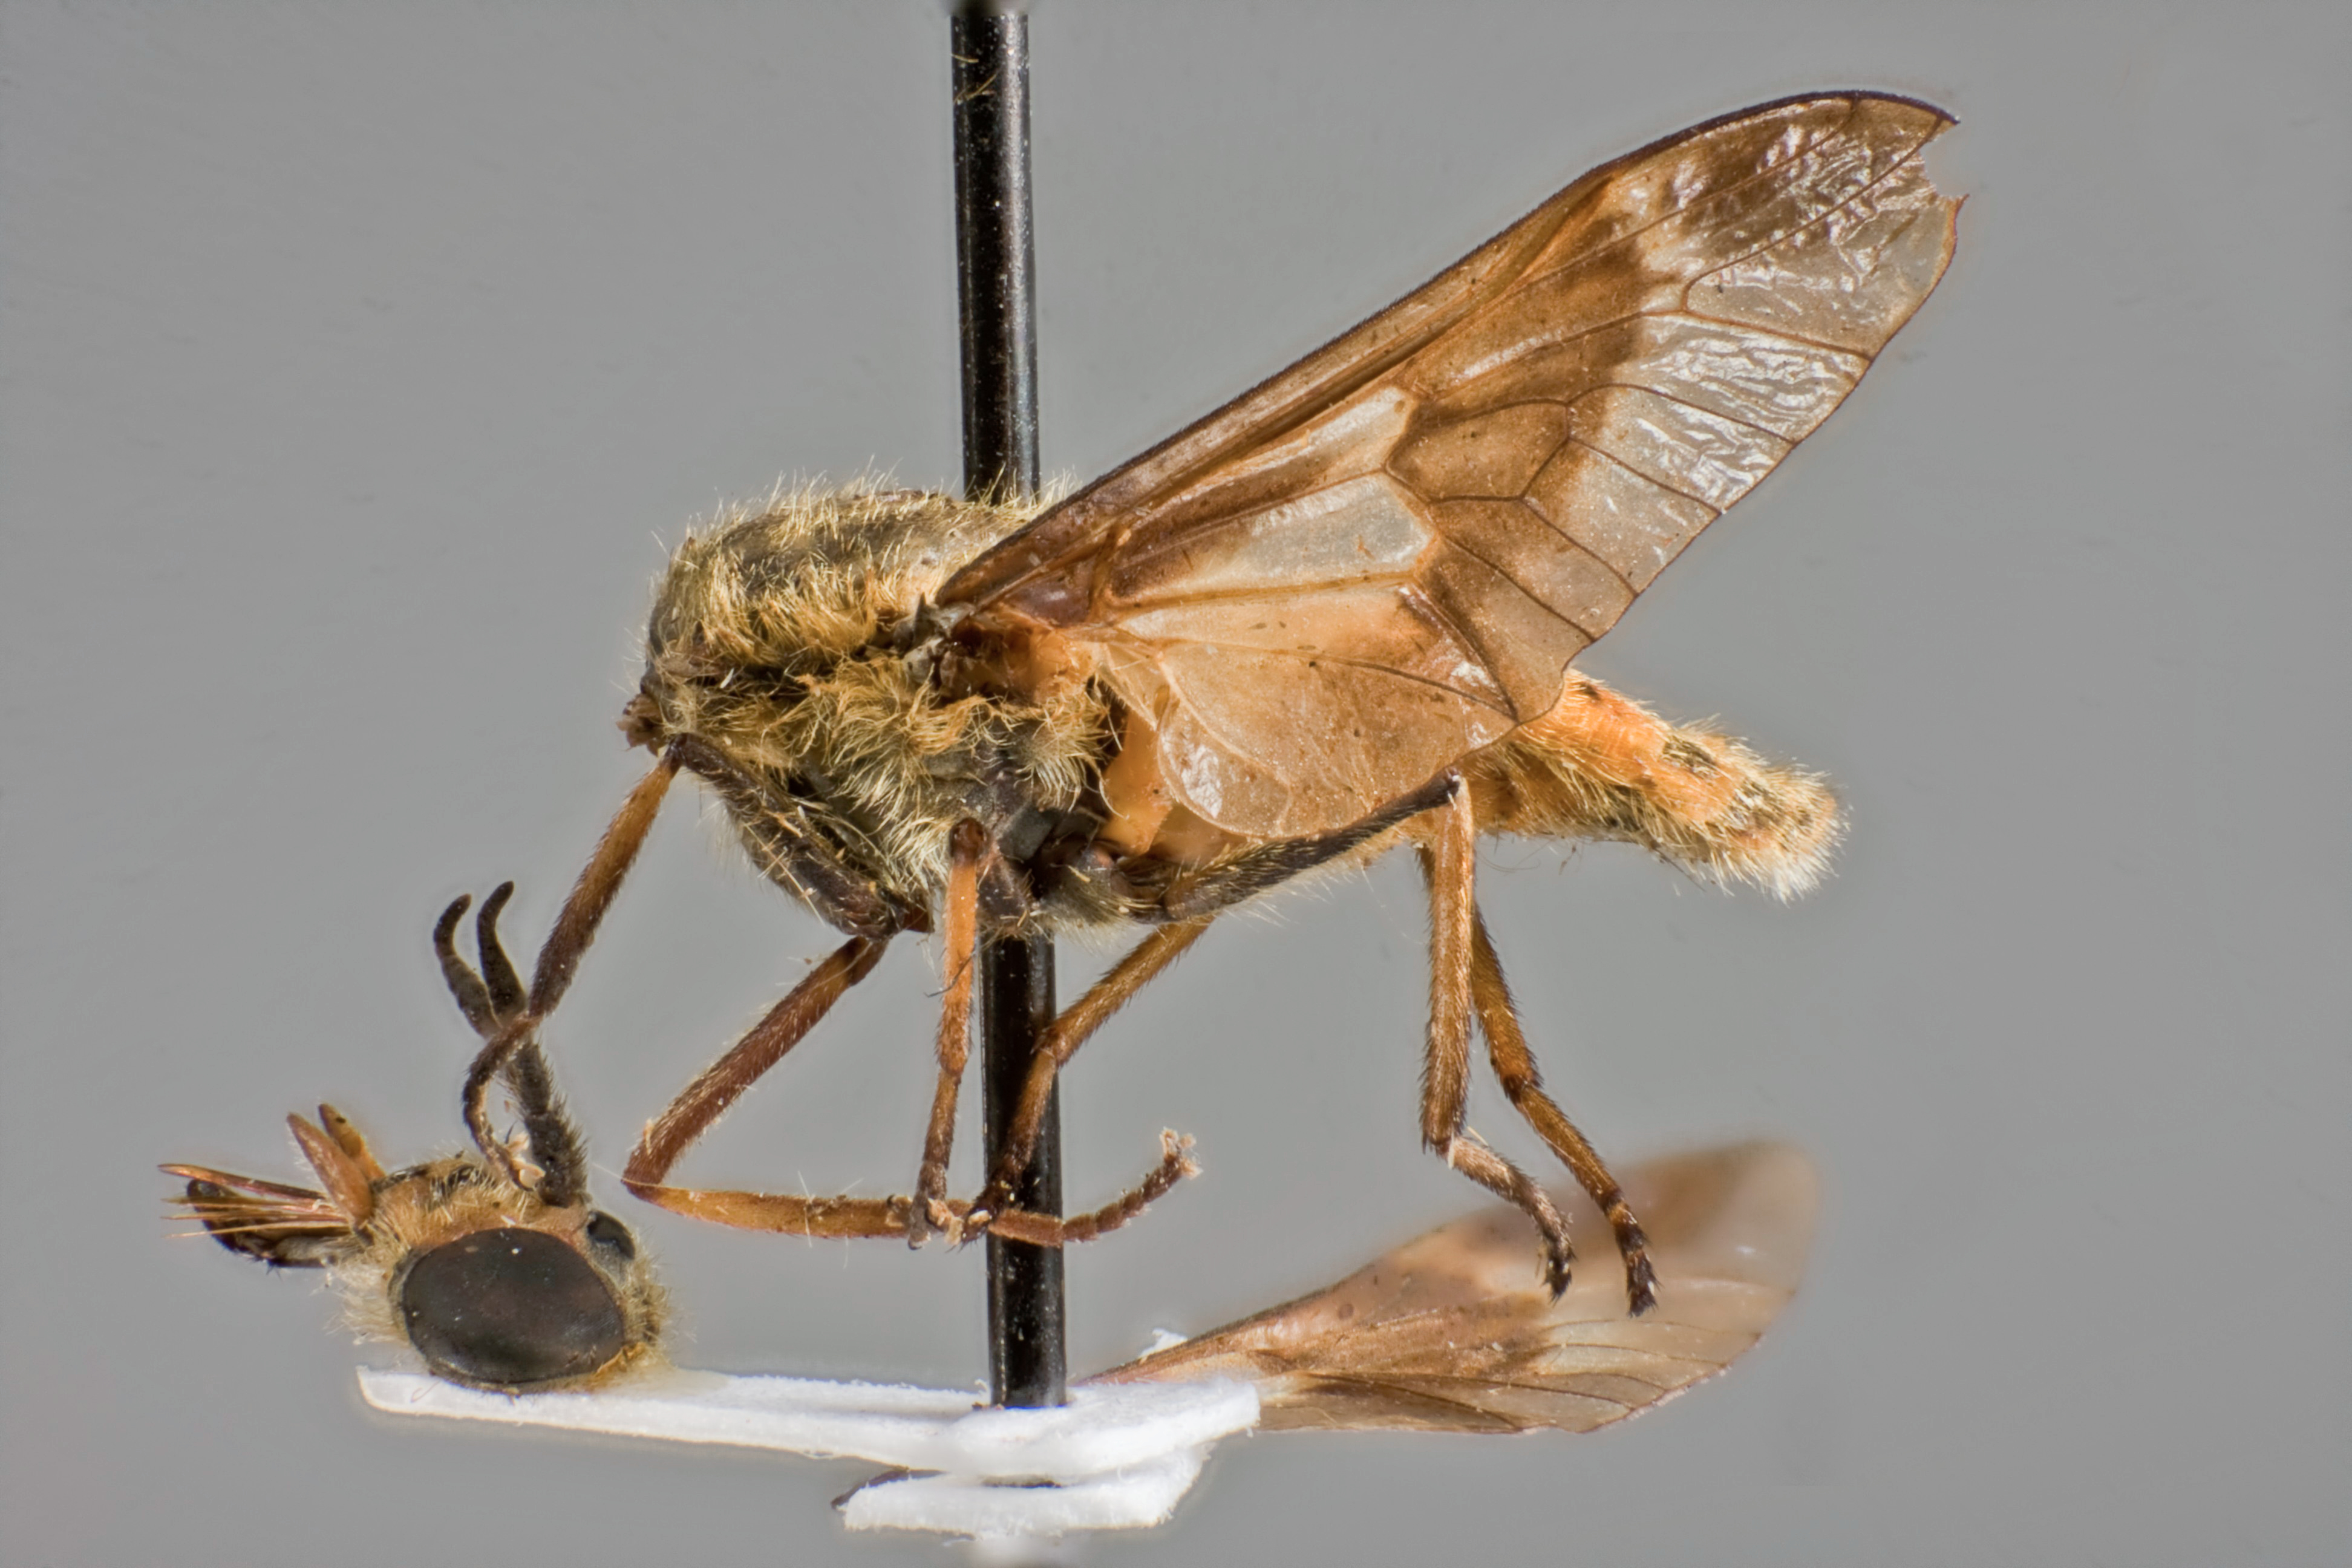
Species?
Chrysops aenea (also Chrysops aeneus)
